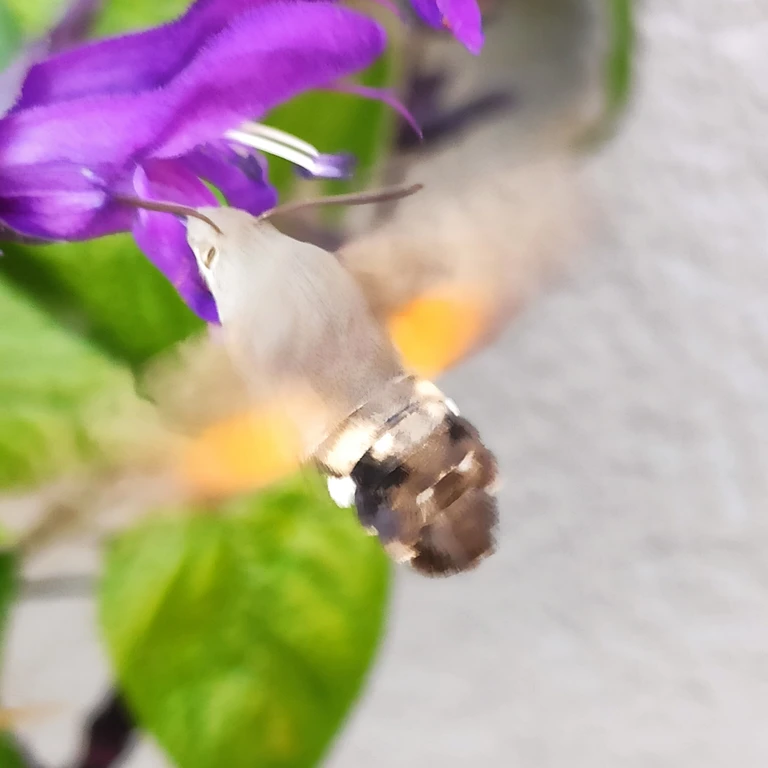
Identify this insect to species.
Macroglossum stellatarum
